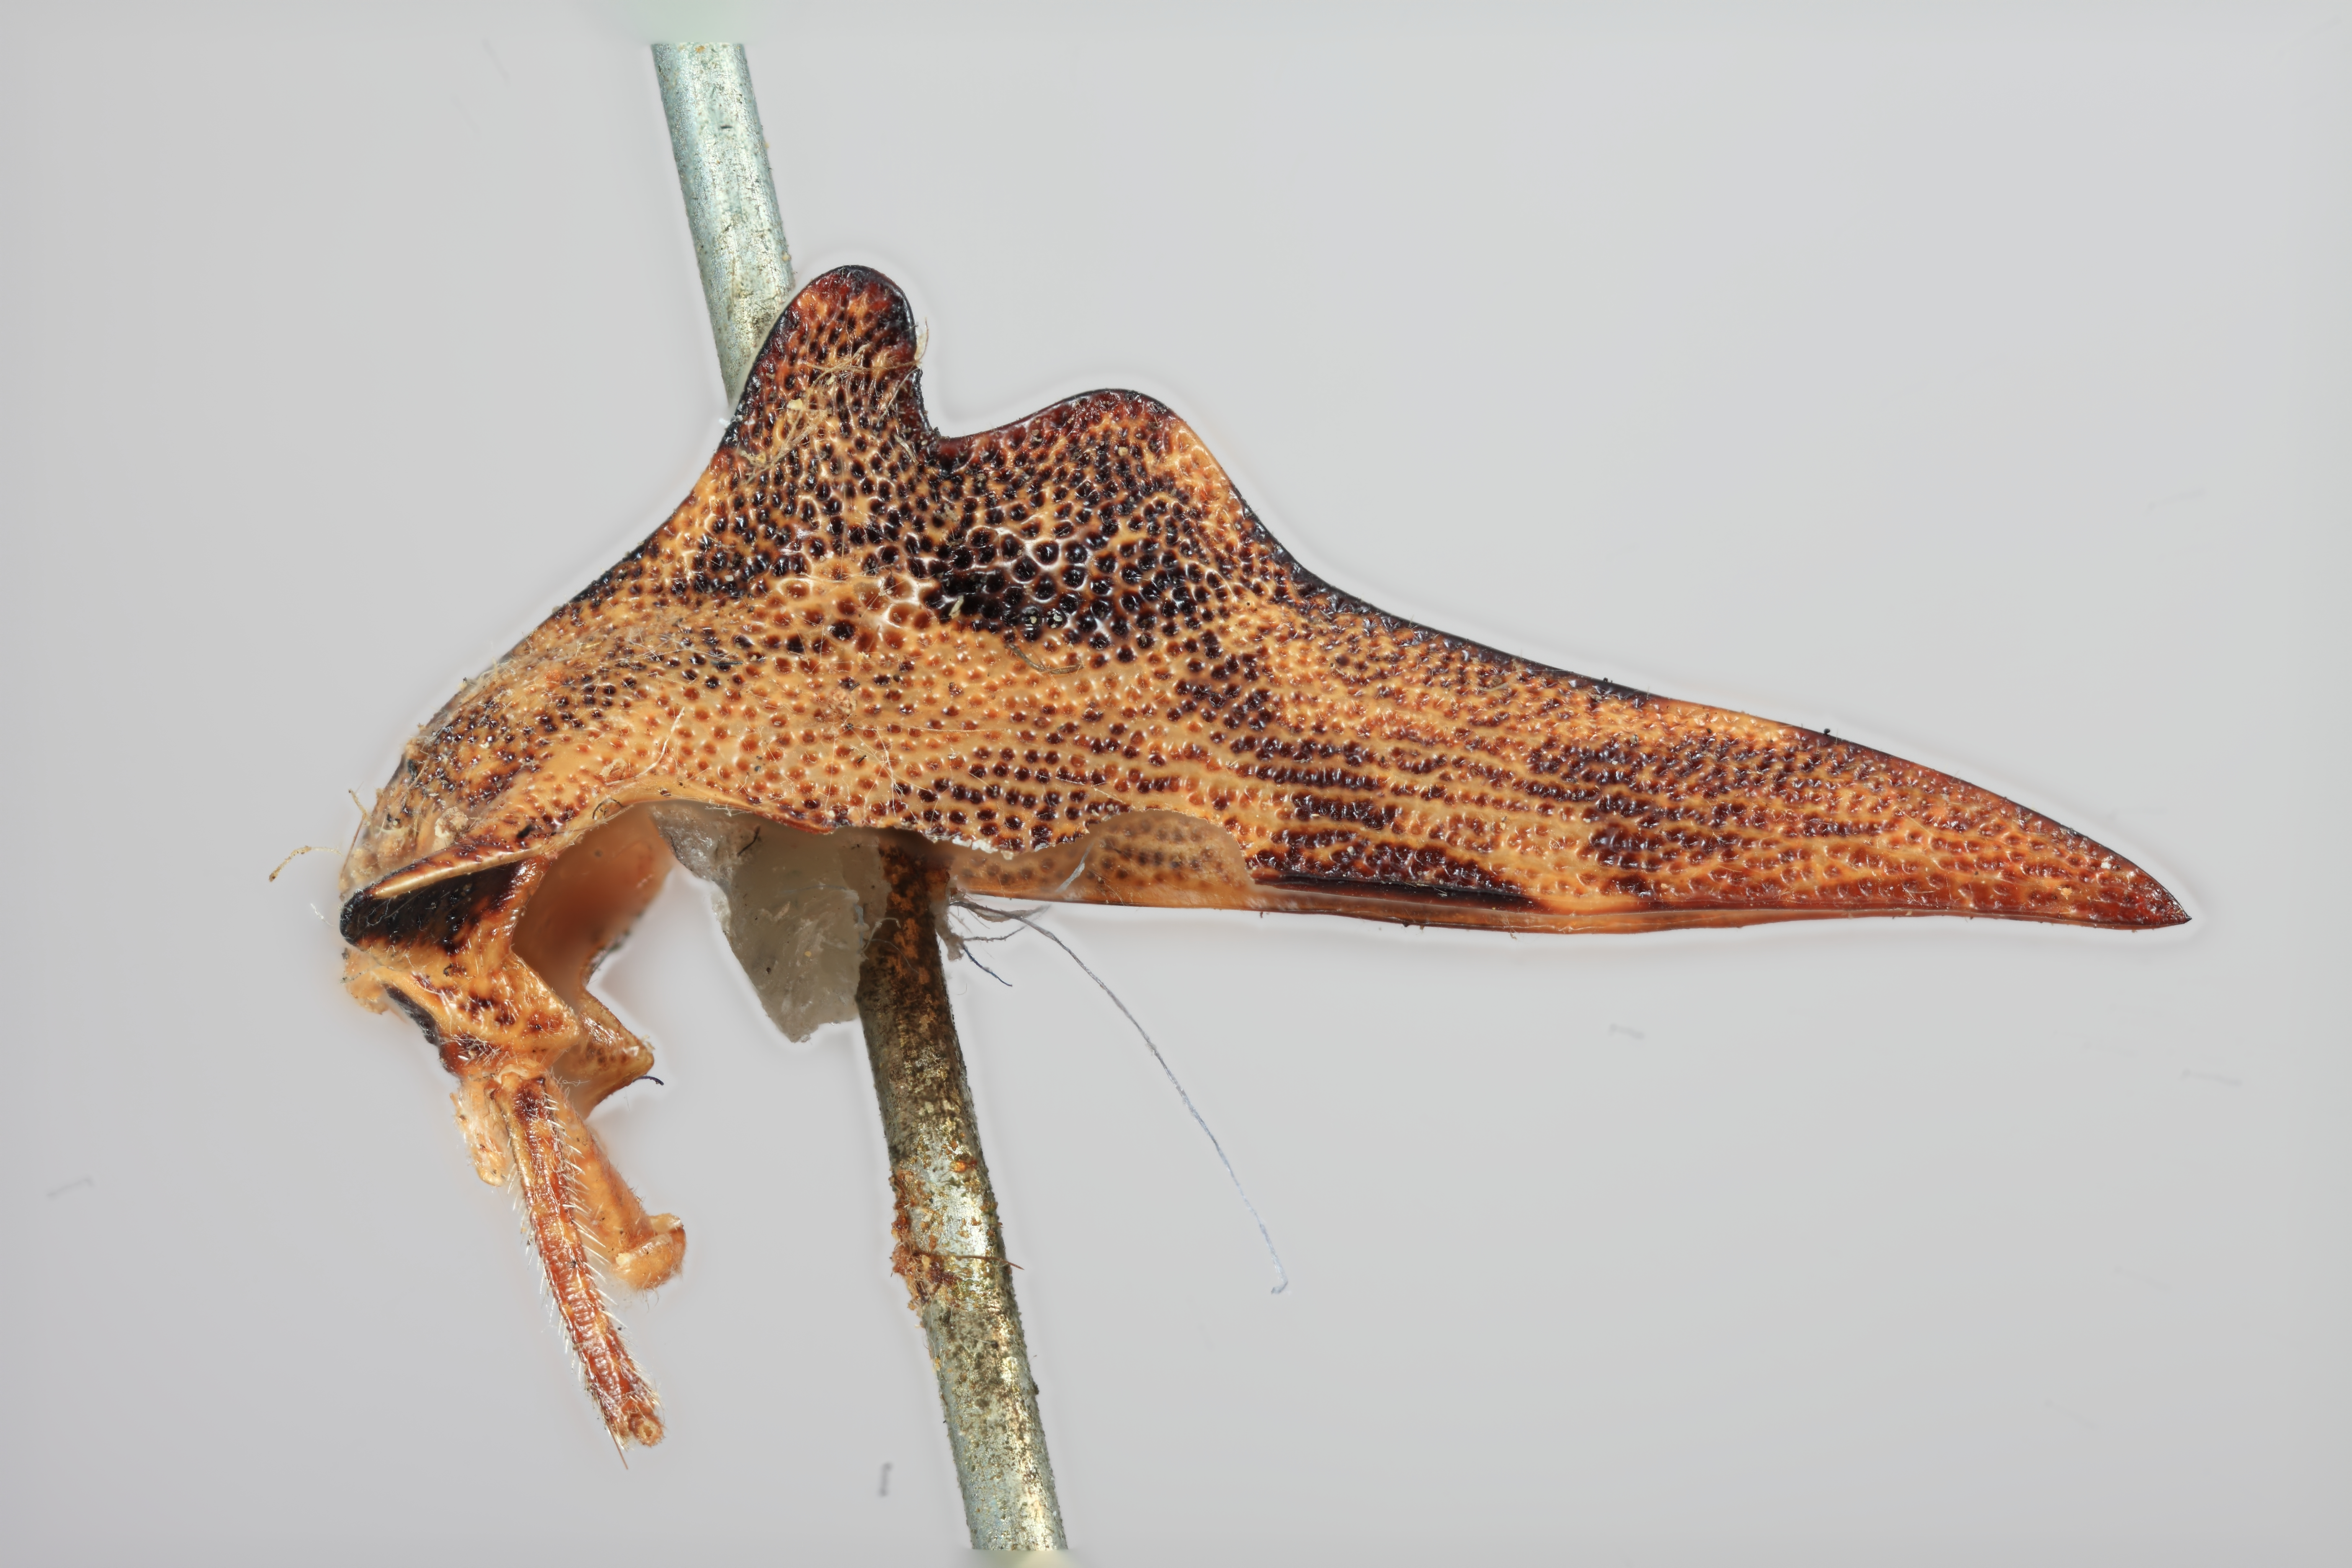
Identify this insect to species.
Heliria strombergi
